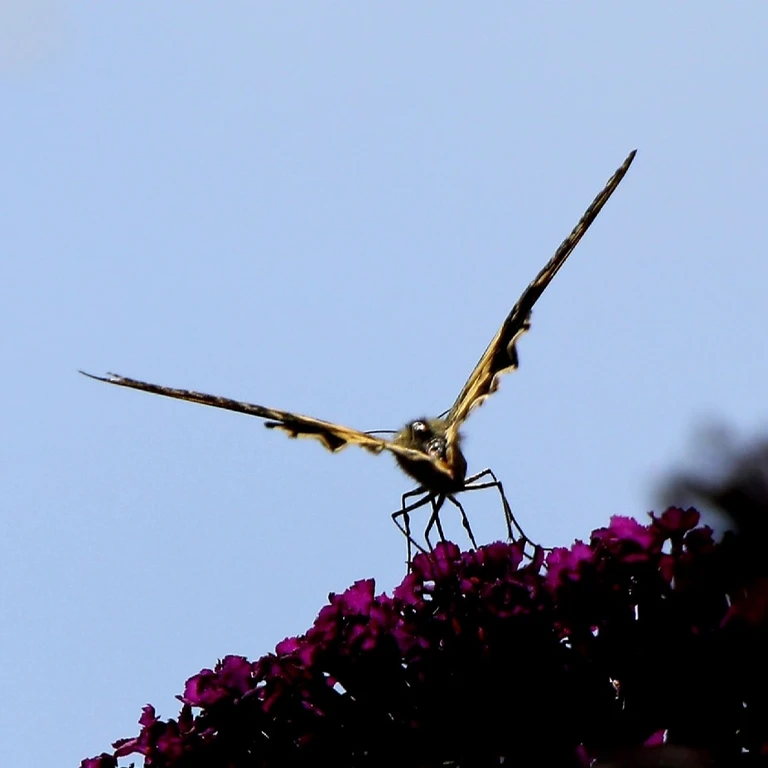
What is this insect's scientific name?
Papilio machaon
